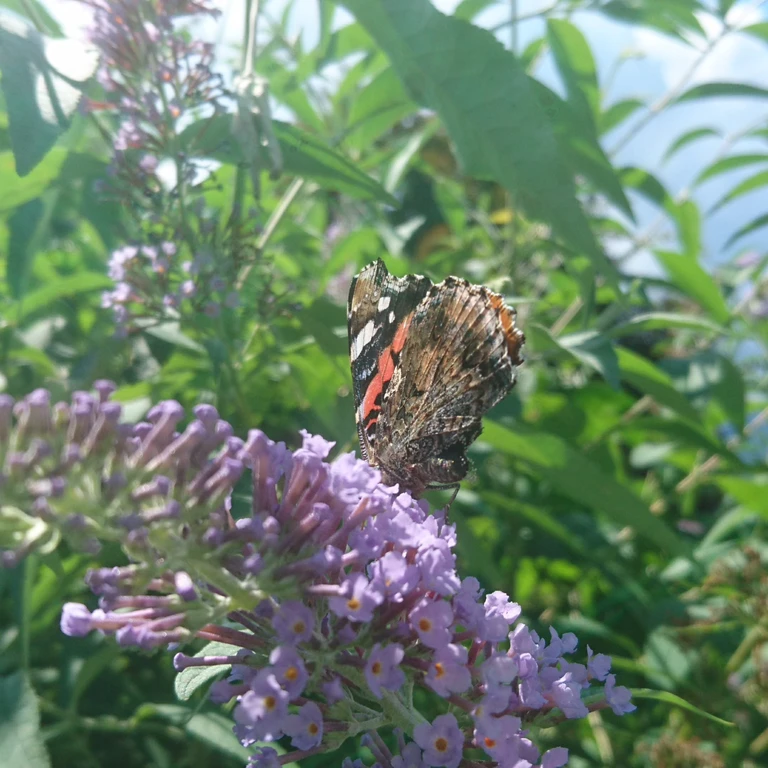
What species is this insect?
Vanessa atalanta
